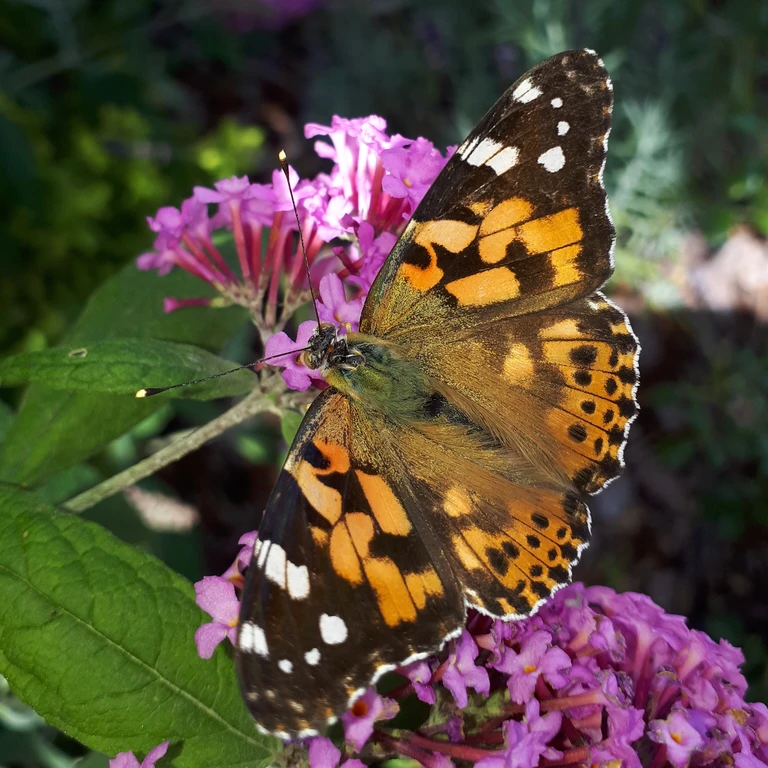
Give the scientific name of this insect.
Vanessa cardui
